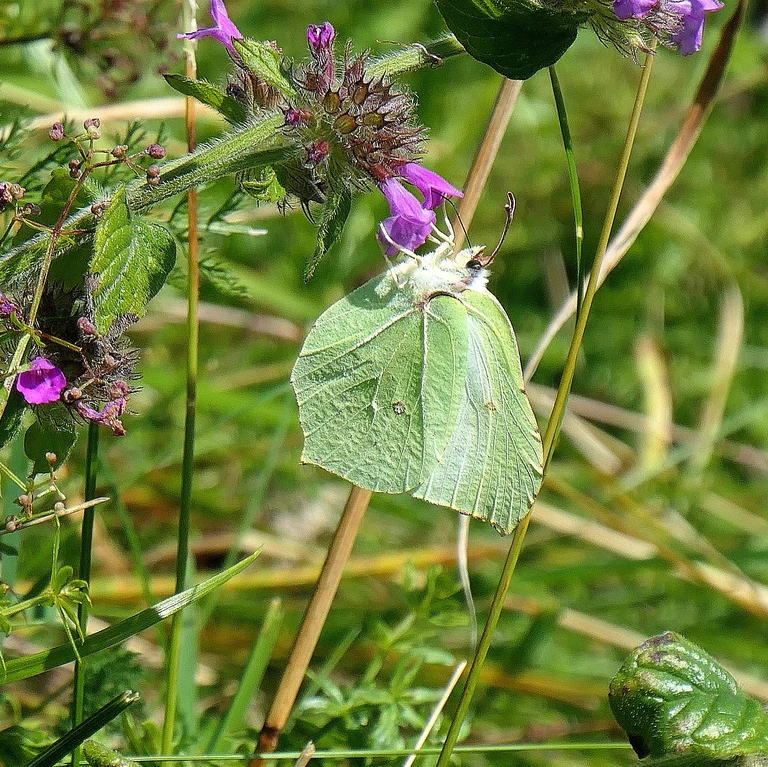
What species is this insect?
Gonepteryx rhamni
